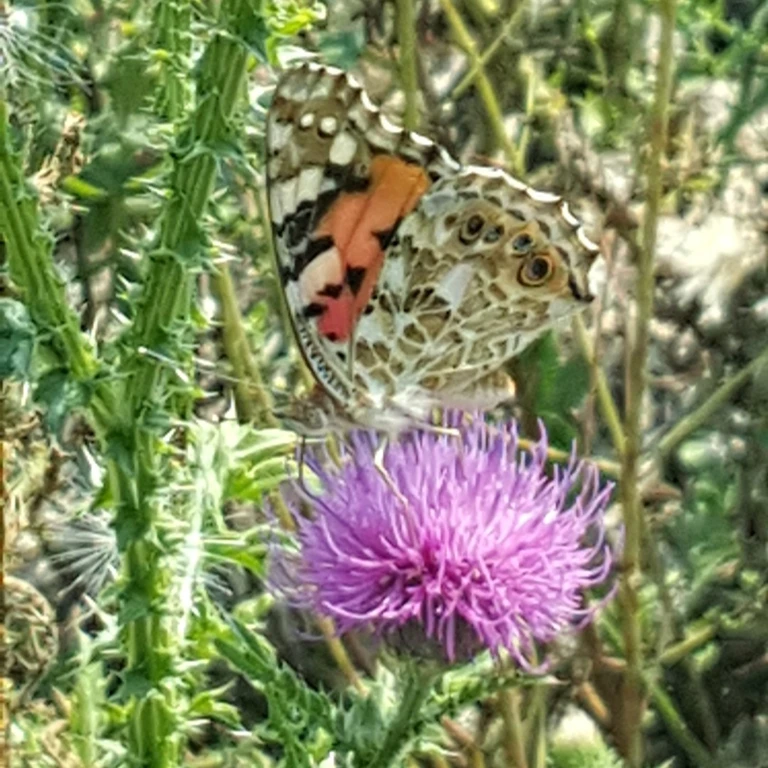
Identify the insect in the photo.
Vanessa cardui
